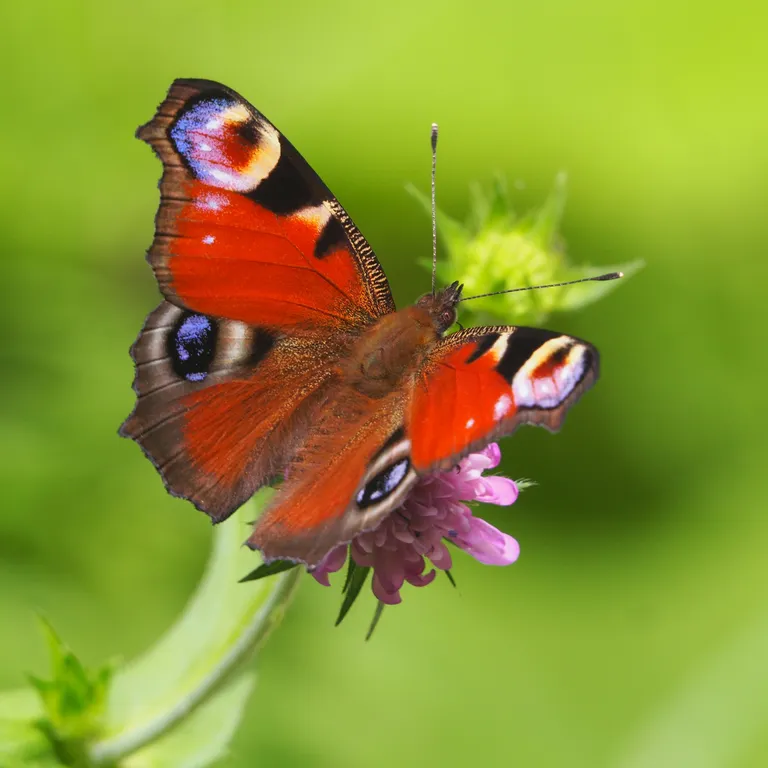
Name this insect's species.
Aglais io
